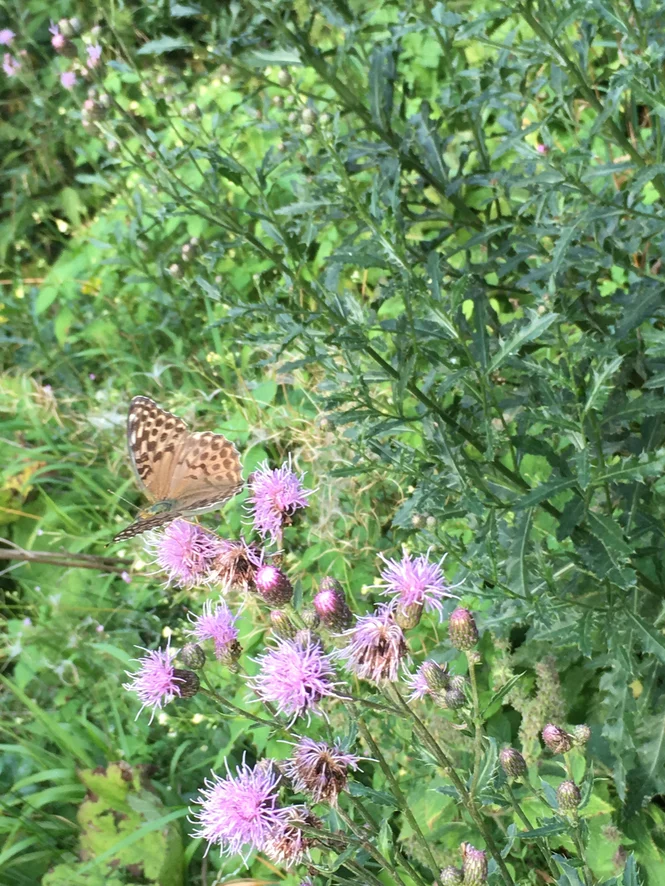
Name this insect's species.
Argynnis paphia
